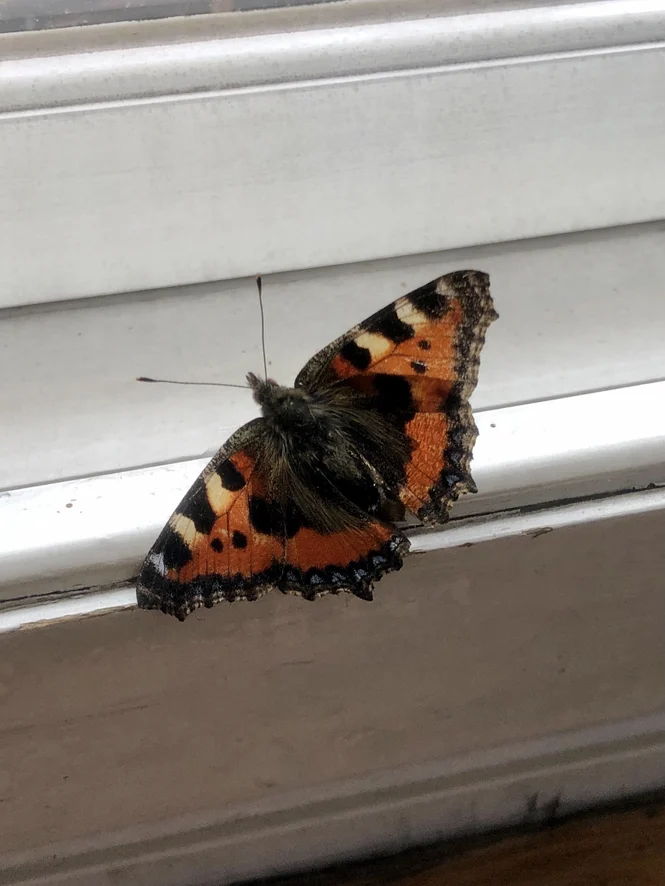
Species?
Aglais urticae
